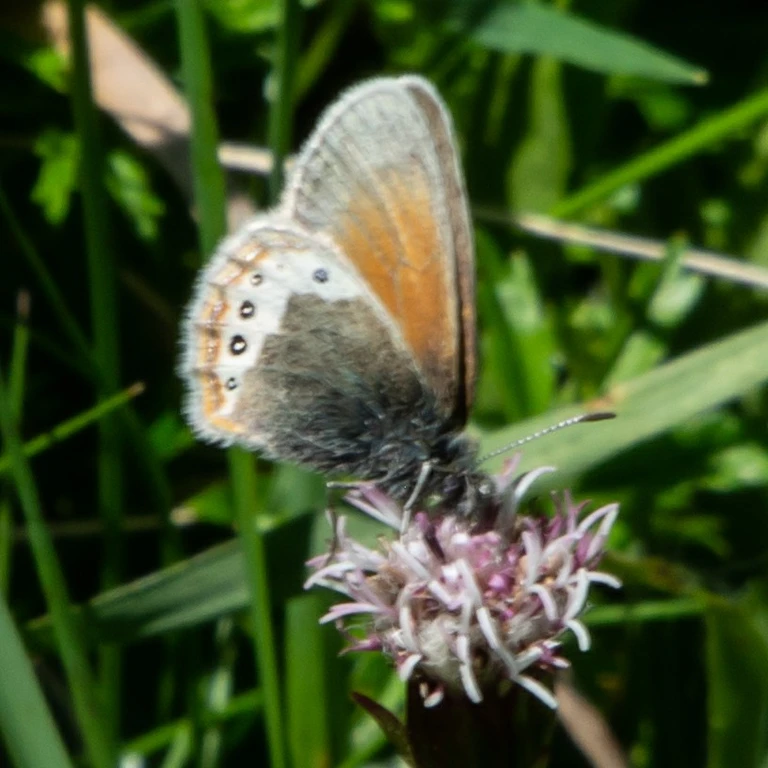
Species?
Coenonympha gardetta
